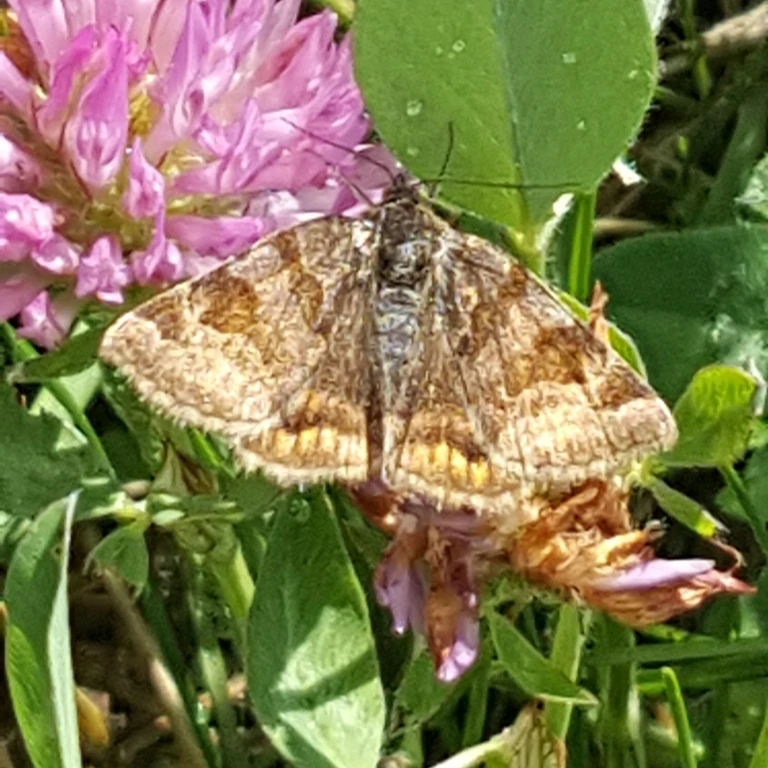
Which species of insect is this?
Euclidia glyphica
